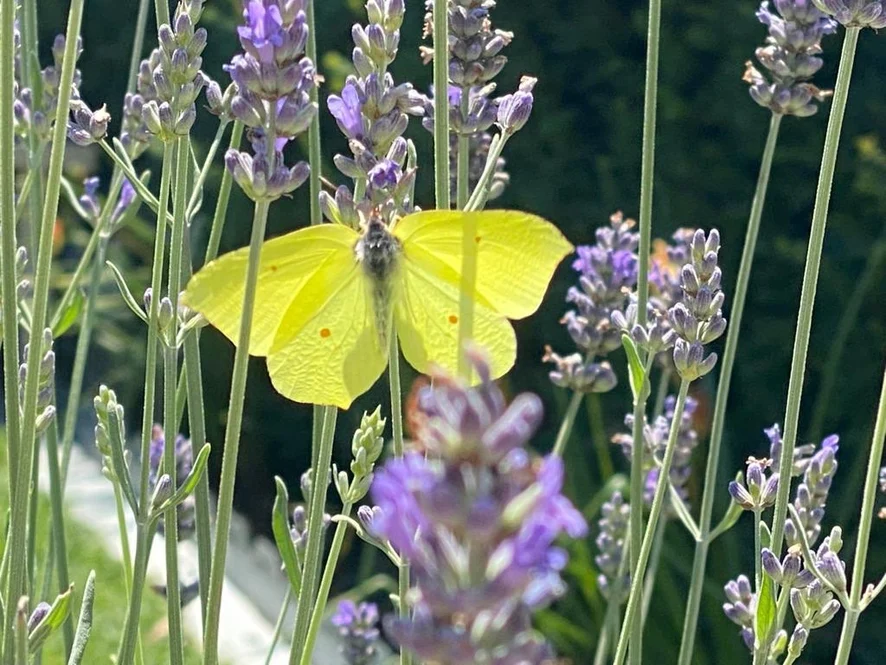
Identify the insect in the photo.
Gonepteryx rhamni
